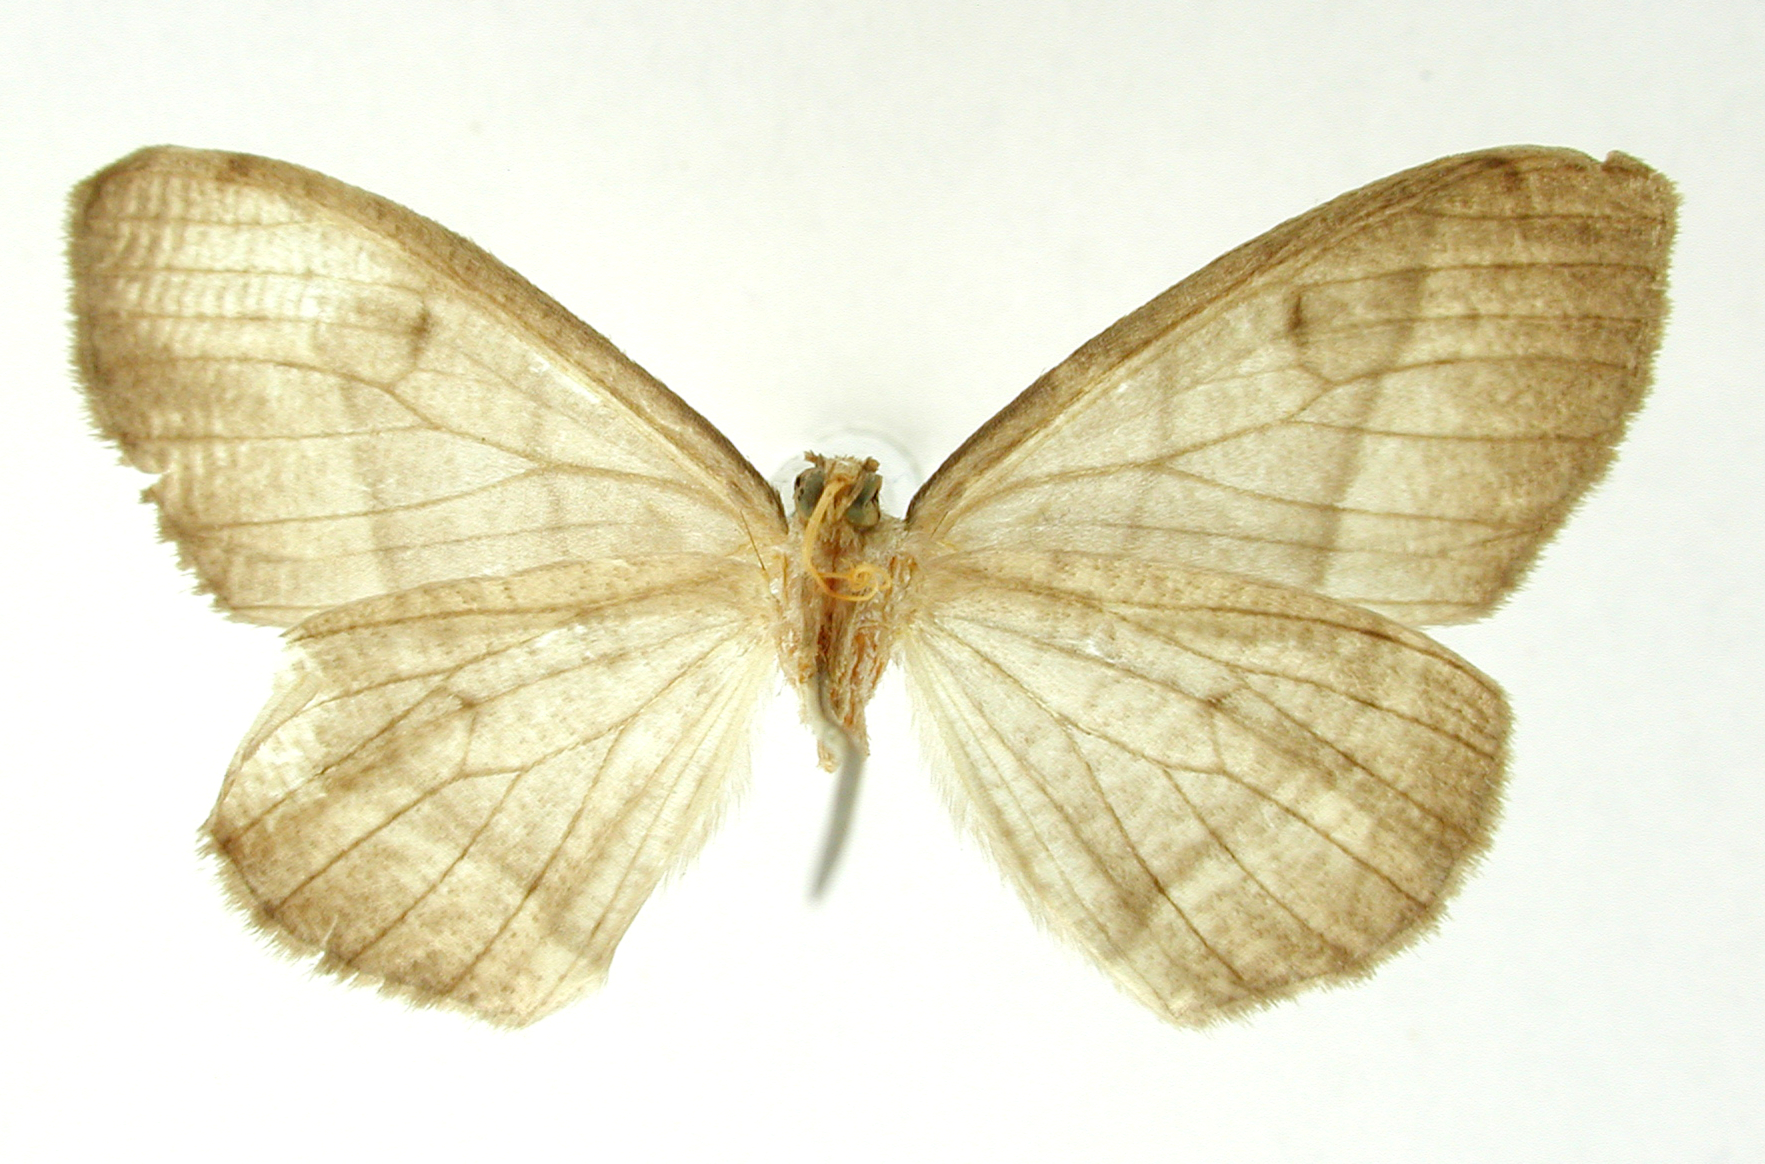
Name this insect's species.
Nipteria ellopiata
